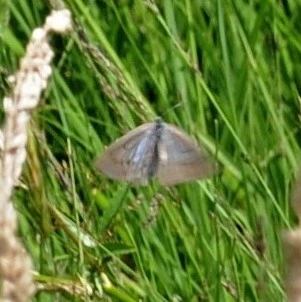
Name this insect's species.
Phengaris teleius
